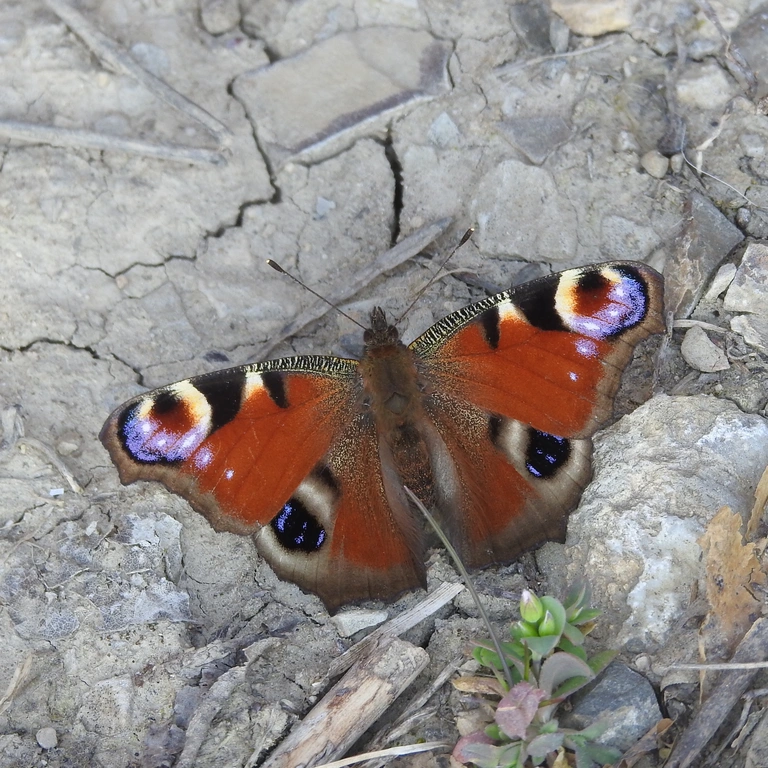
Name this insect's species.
Aglais io
